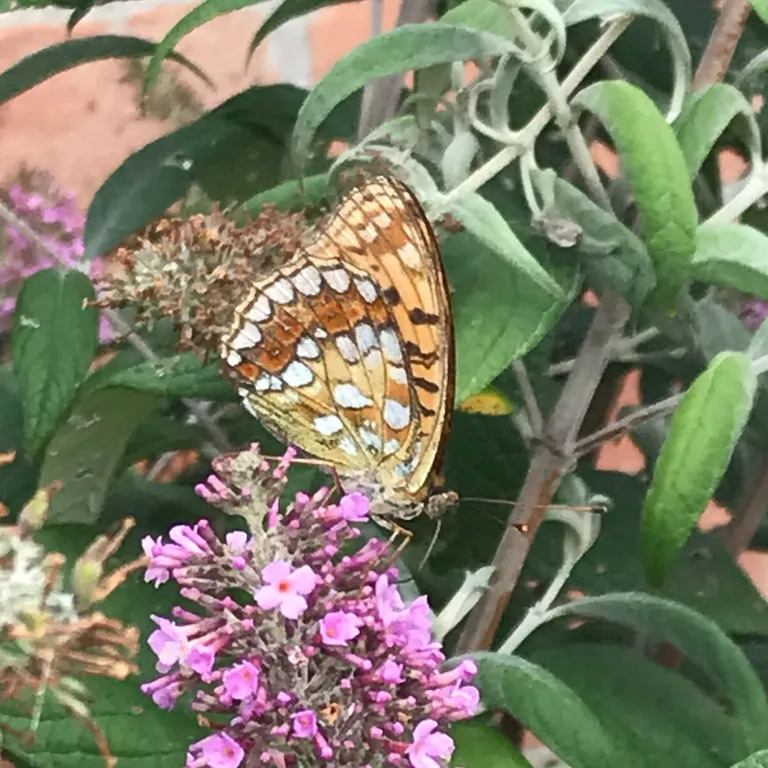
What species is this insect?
Fabriciana adippe
